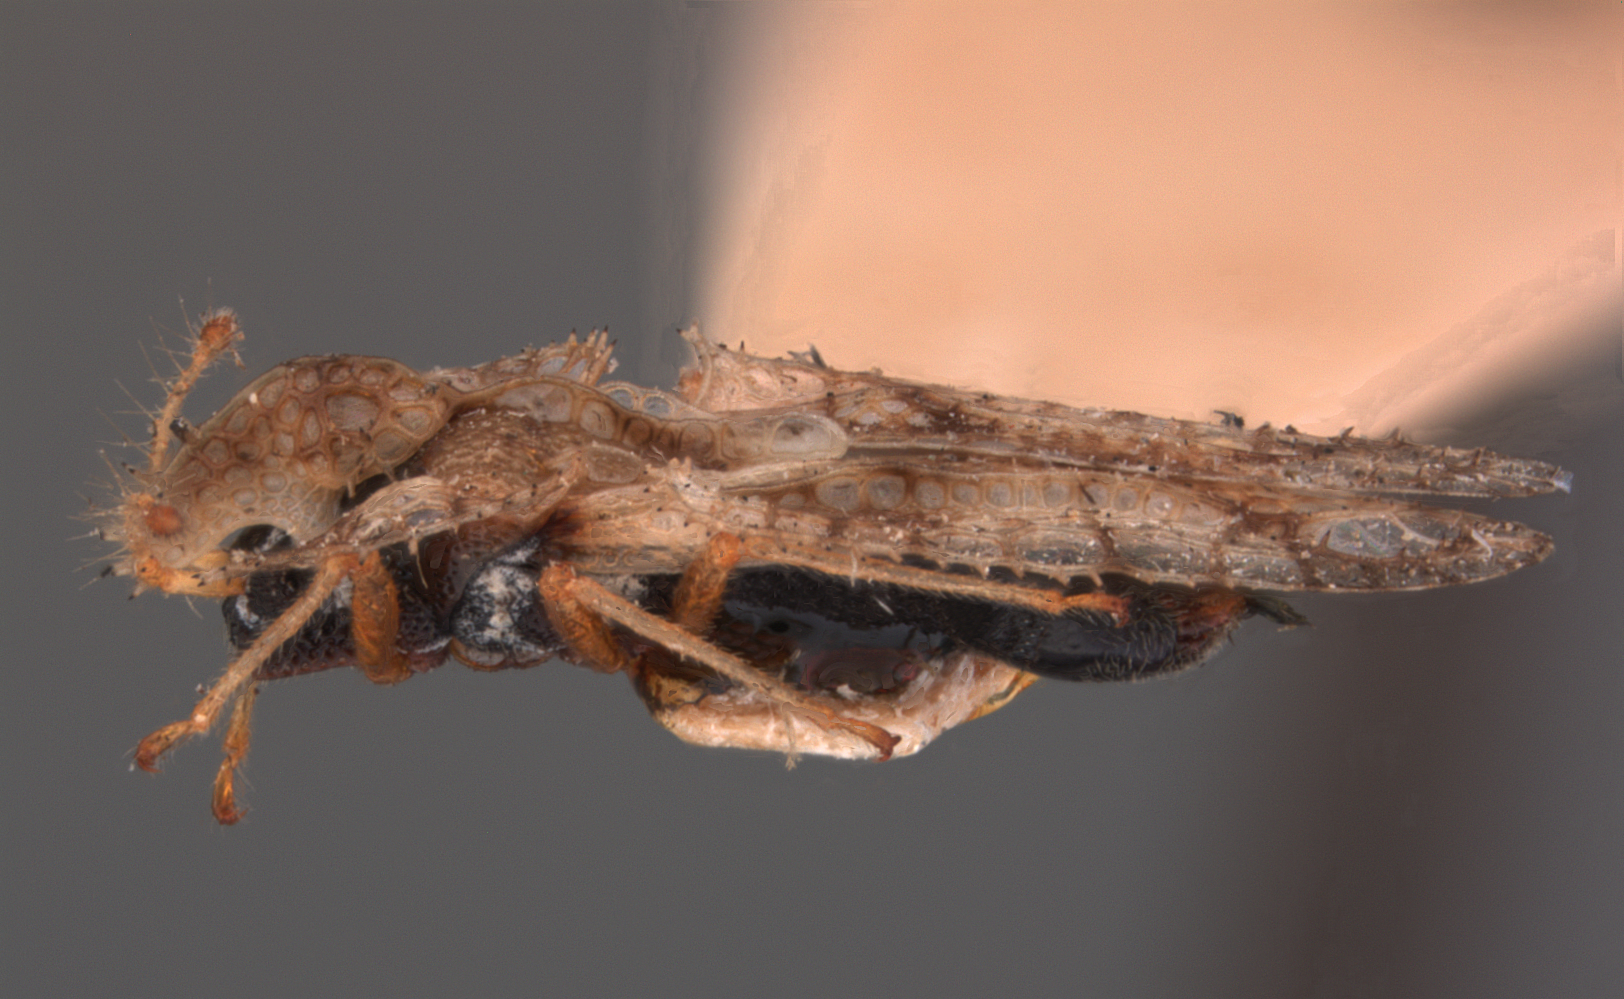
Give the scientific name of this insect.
Corythucha eriodictyonae
